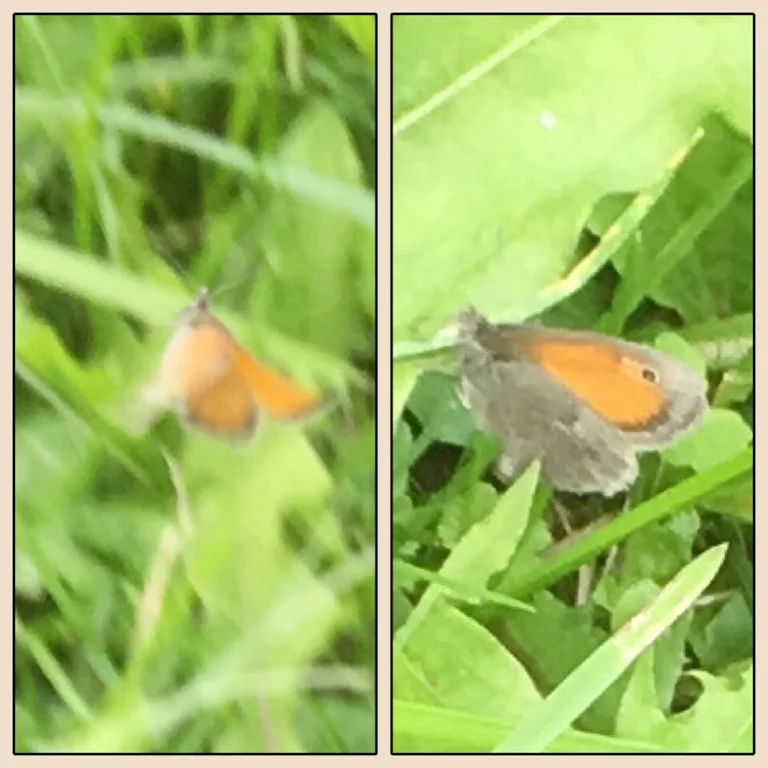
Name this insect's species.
Coenonympha pamphilus
